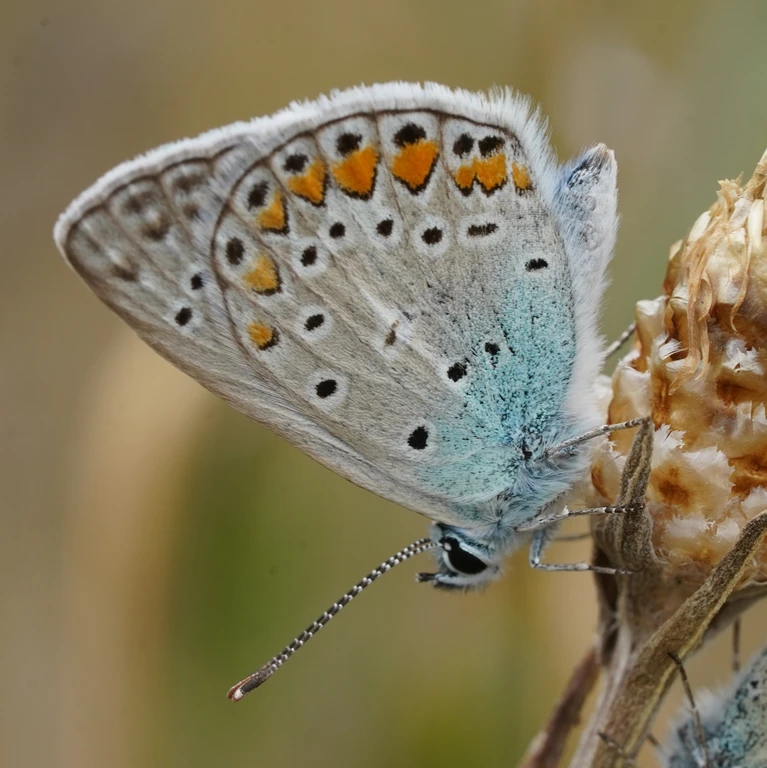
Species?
Polyommatus icarus
